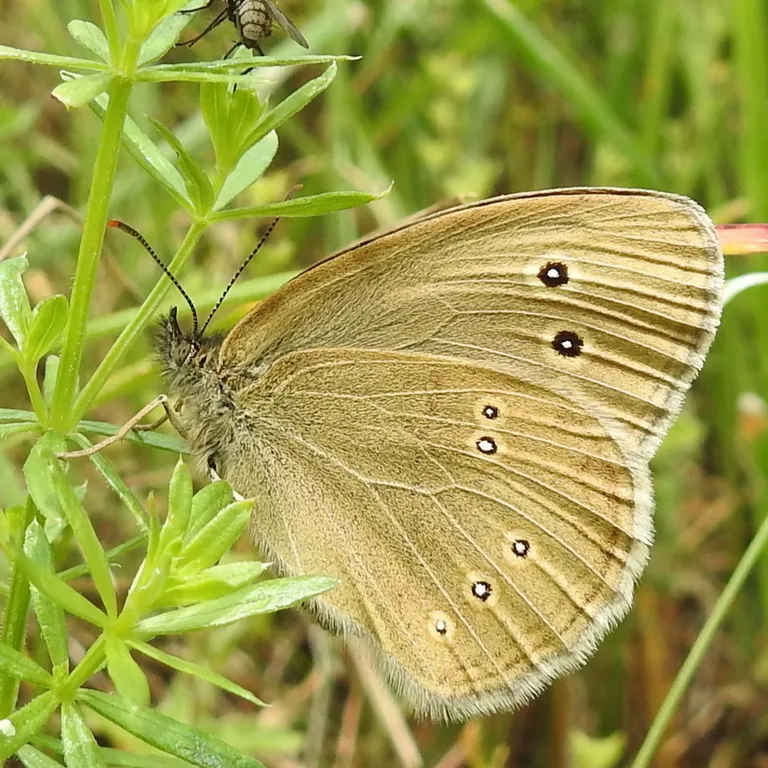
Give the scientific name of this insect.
Aphantopus hyperantus
